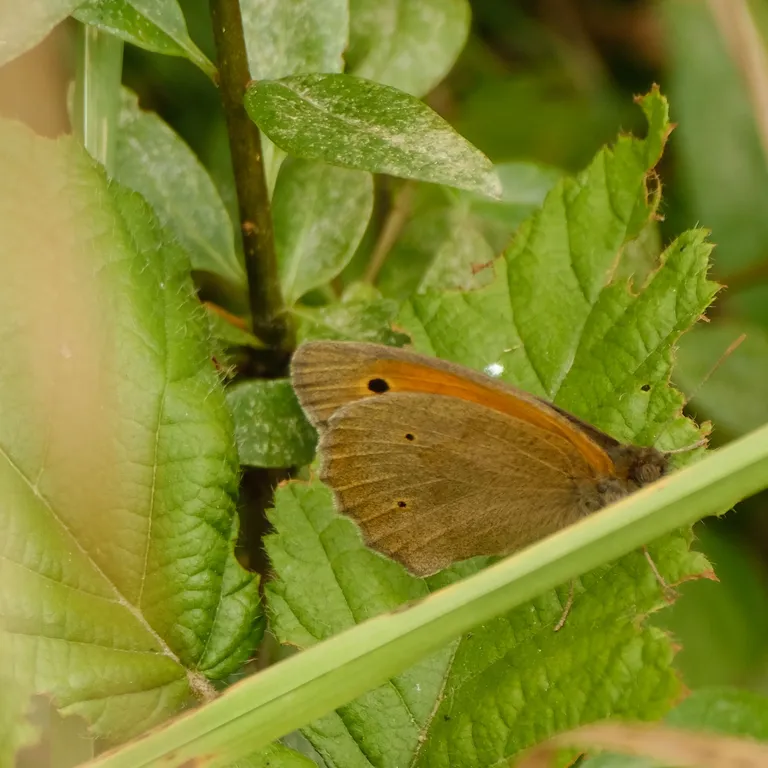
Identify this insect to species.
Maniola jurtina
